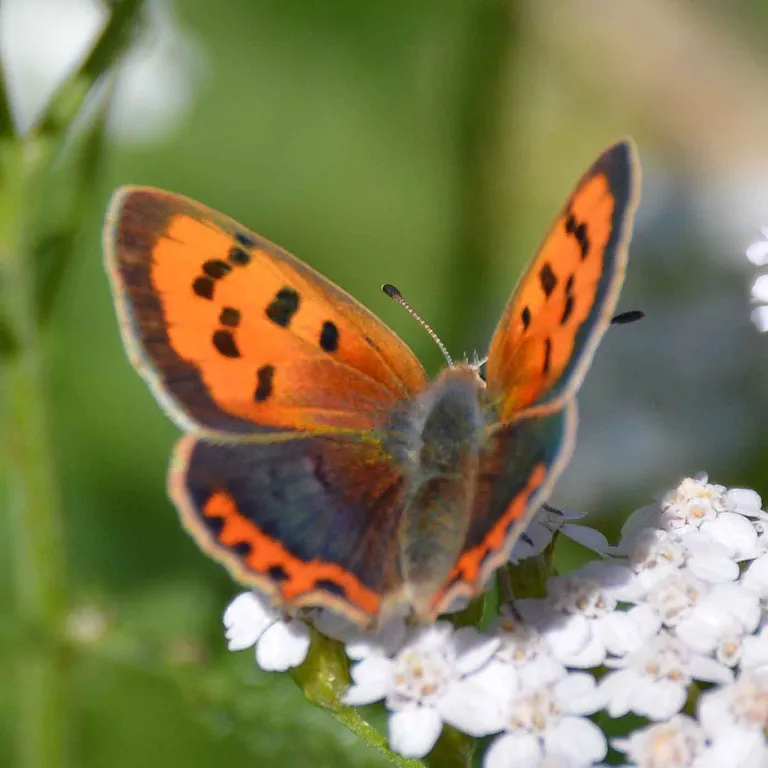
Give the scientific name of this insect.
Lycaena phlaeas
